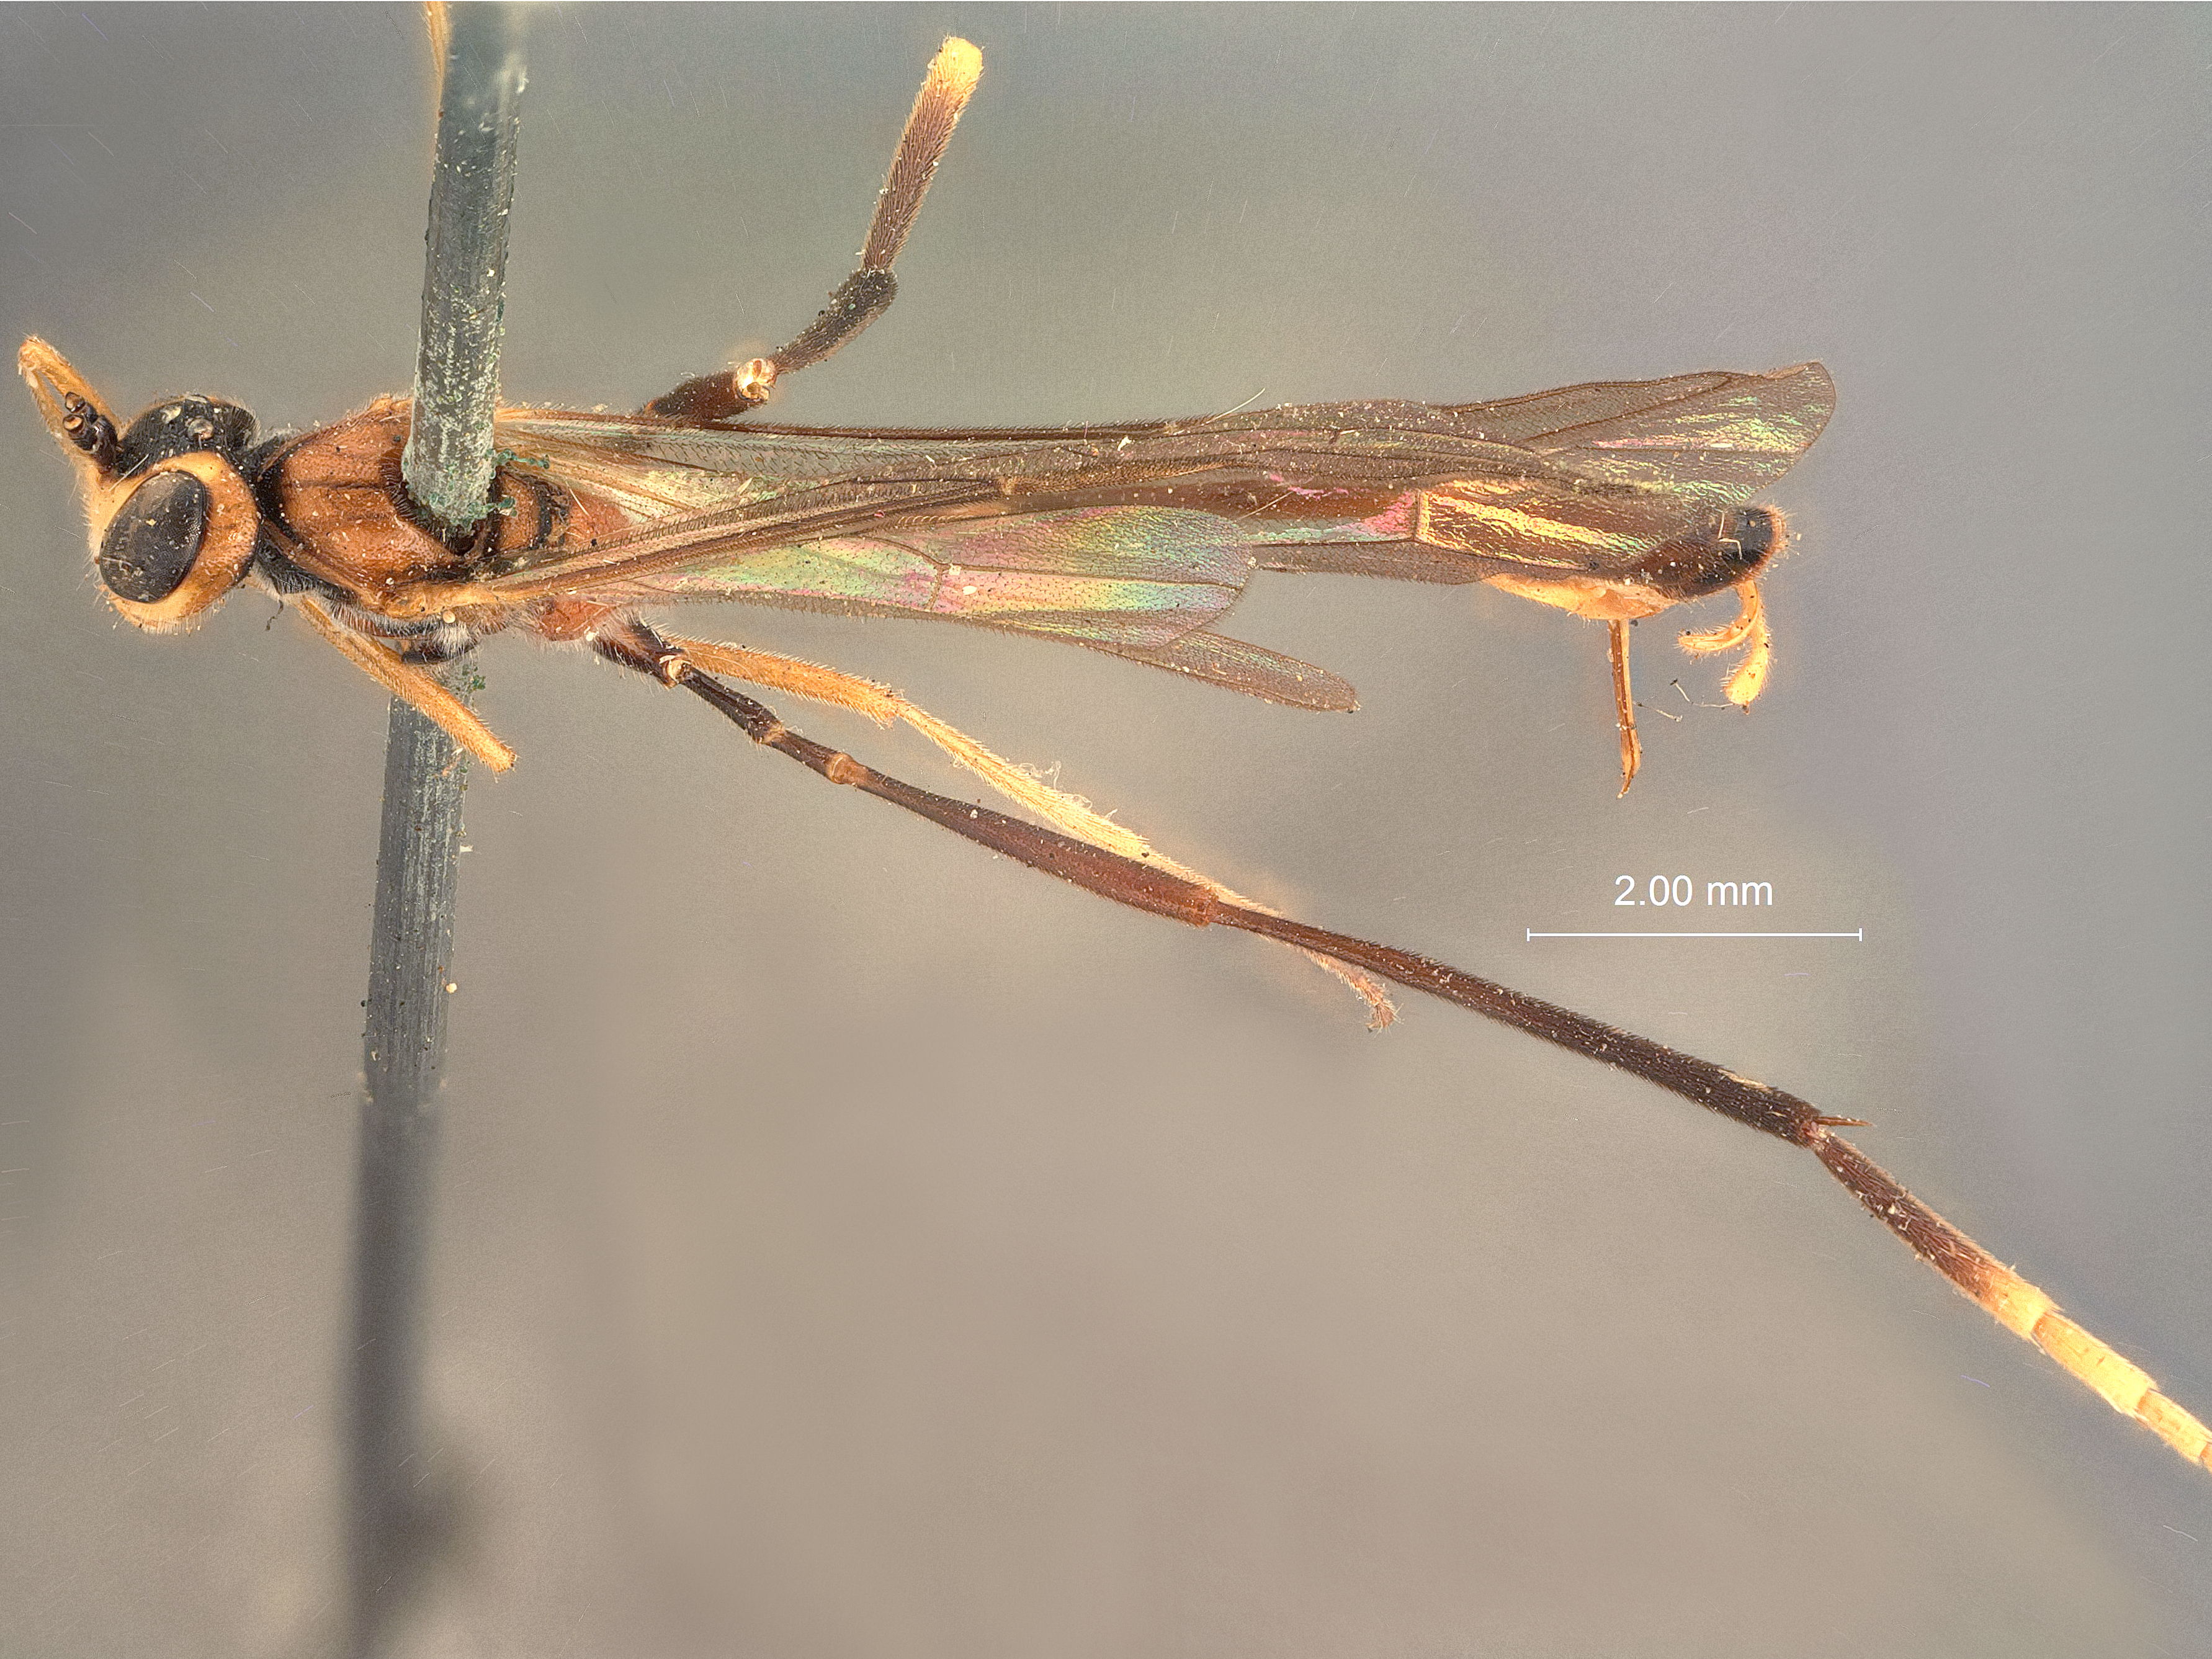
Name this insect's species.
Atrometus alaskensis
